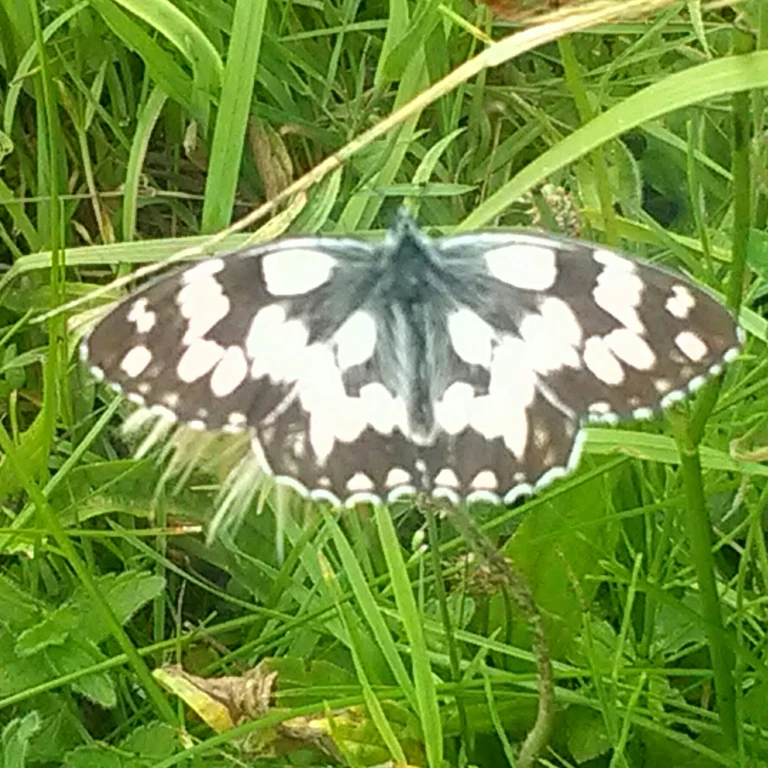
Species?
Melanargia galathea
